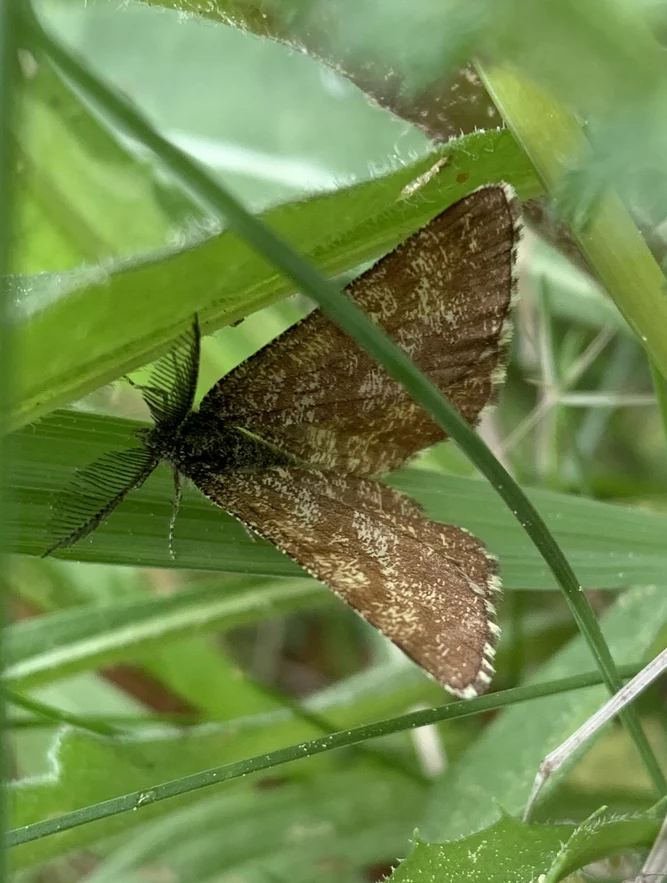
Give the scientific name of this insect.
Ematurga atomaria
